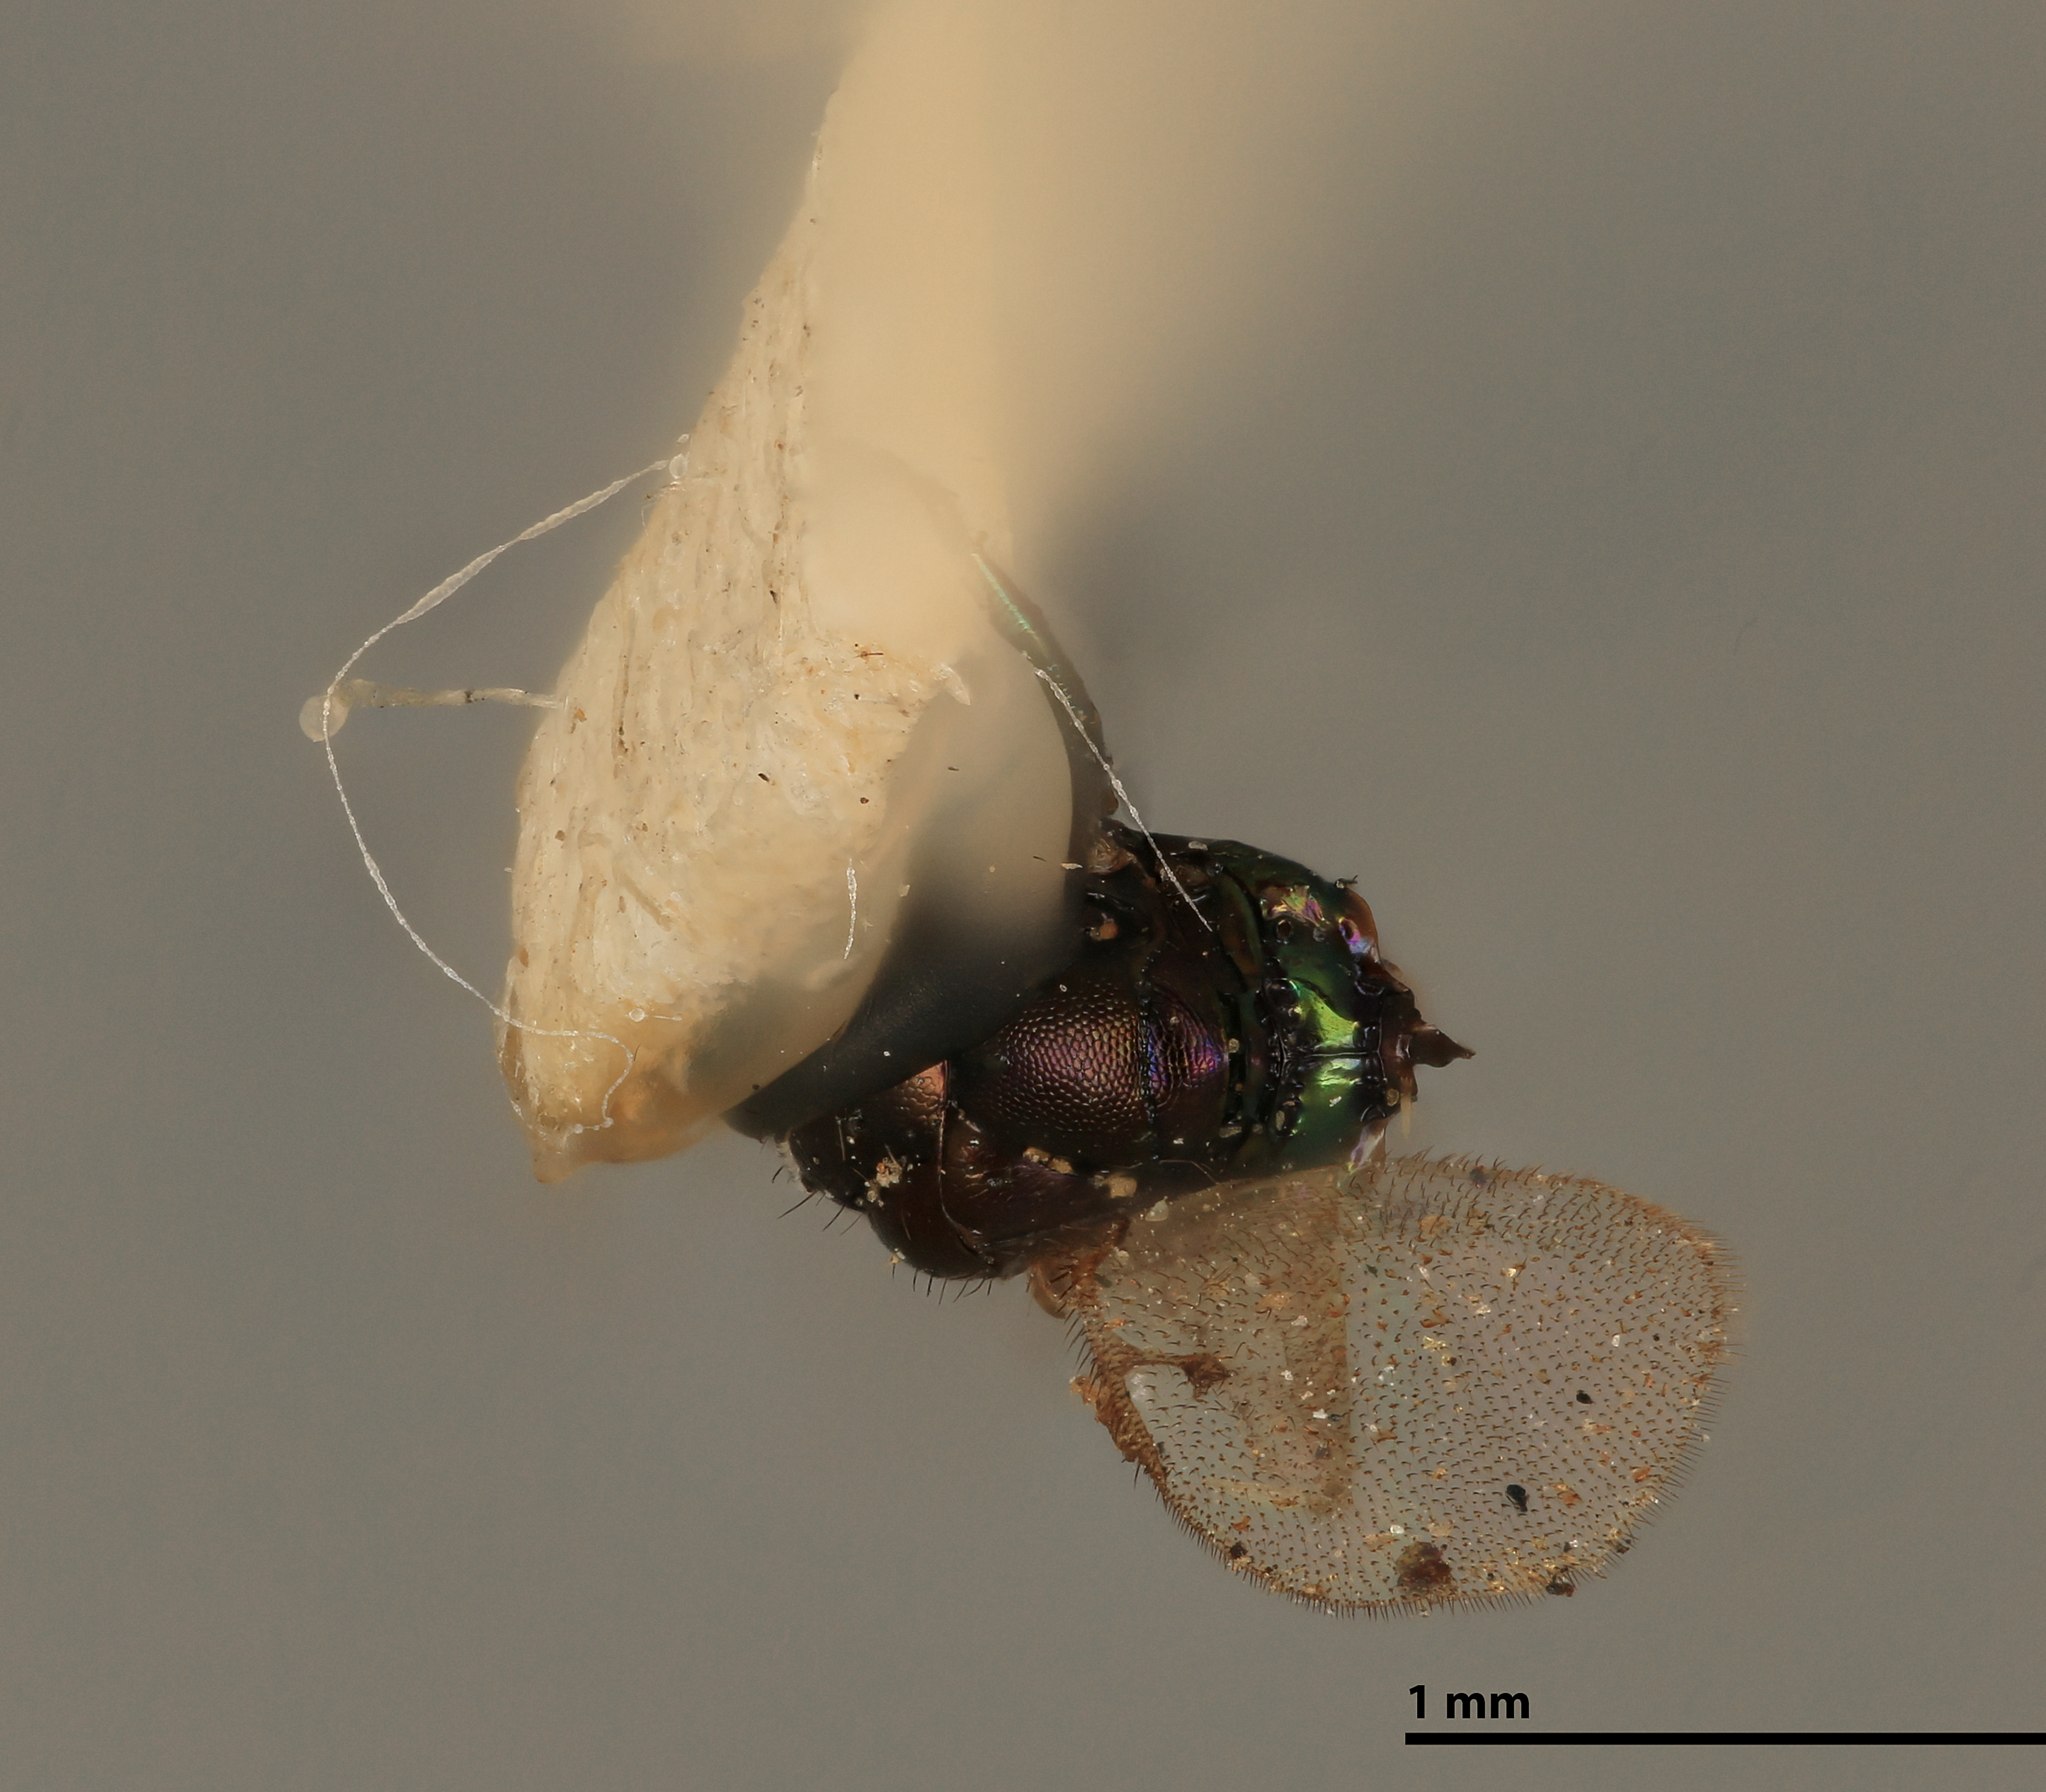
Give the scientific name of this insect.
Microgaster australia
